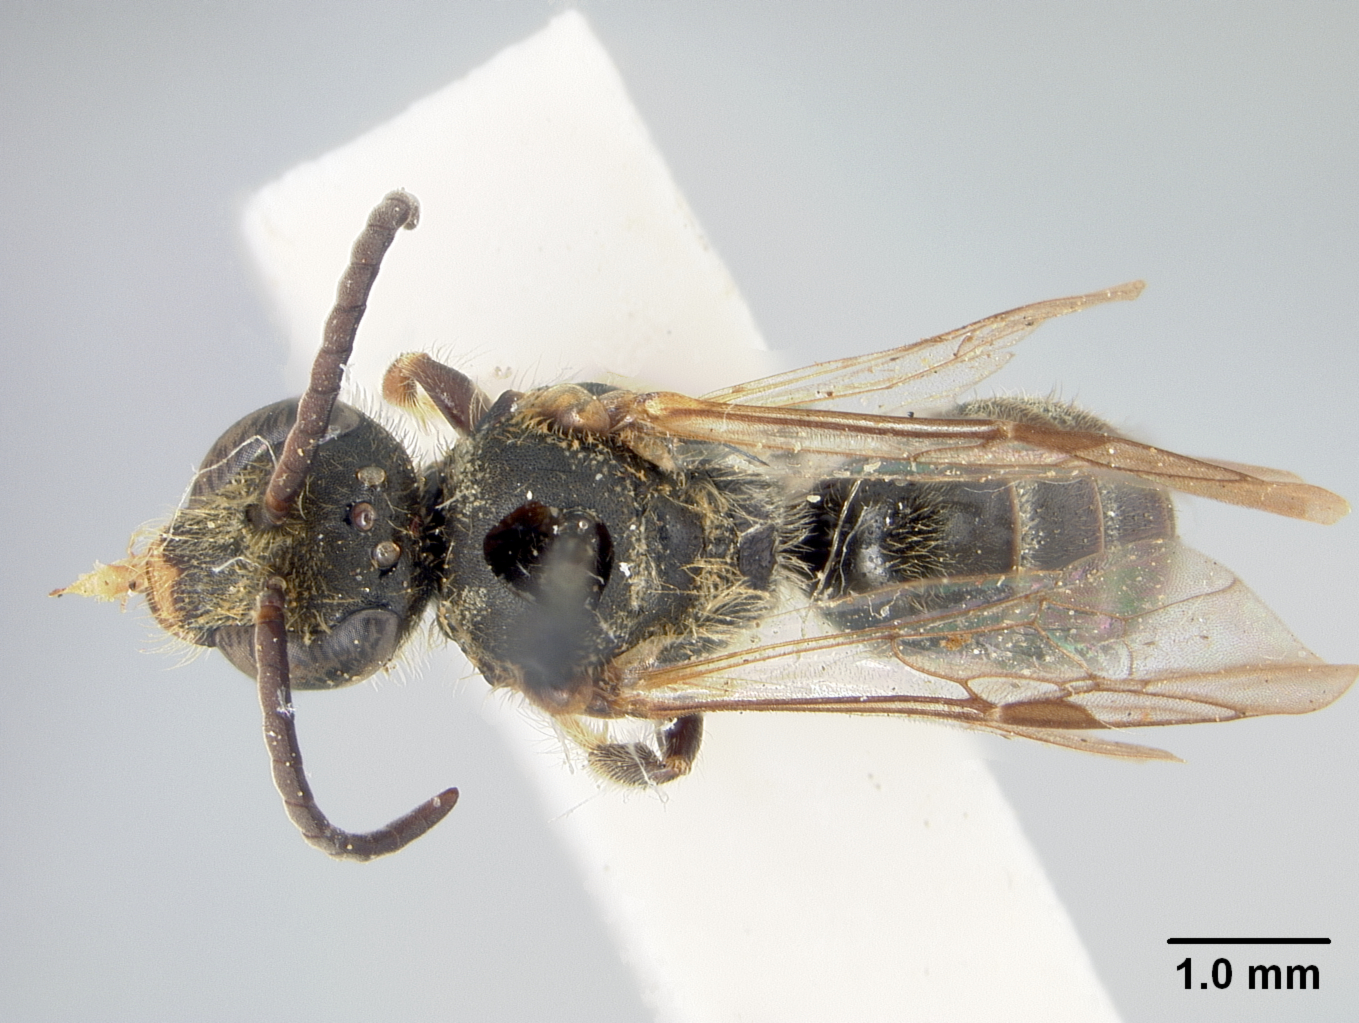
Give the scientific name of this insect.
Halictus layardi
